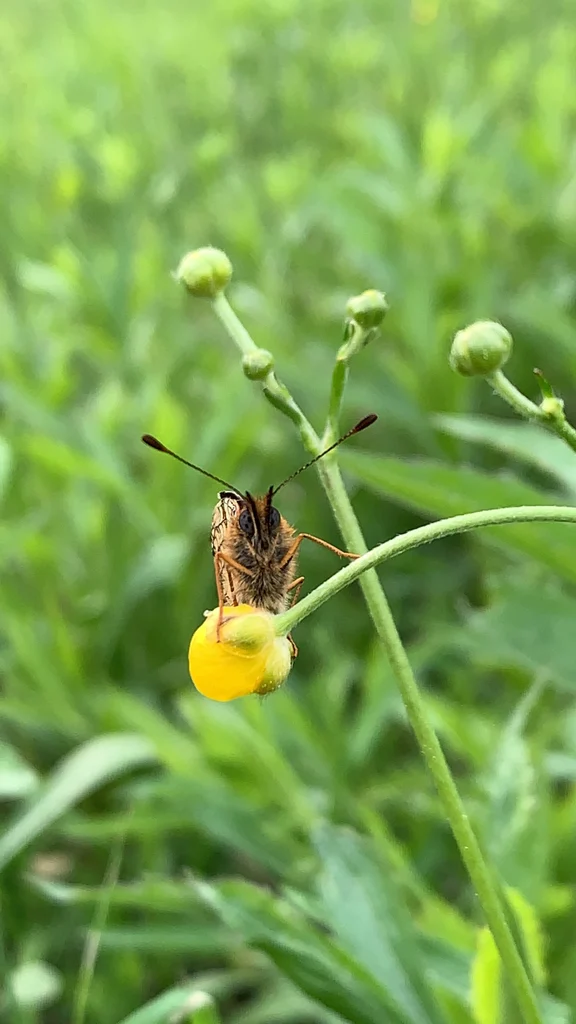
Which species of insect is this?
Melitaea athalia
